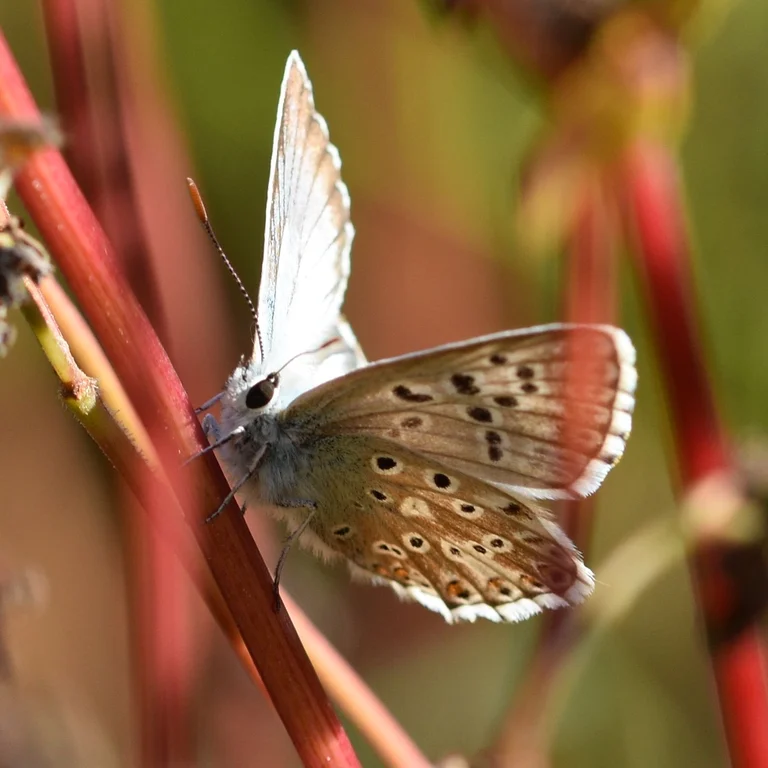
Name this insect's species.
Lysandra coridon
